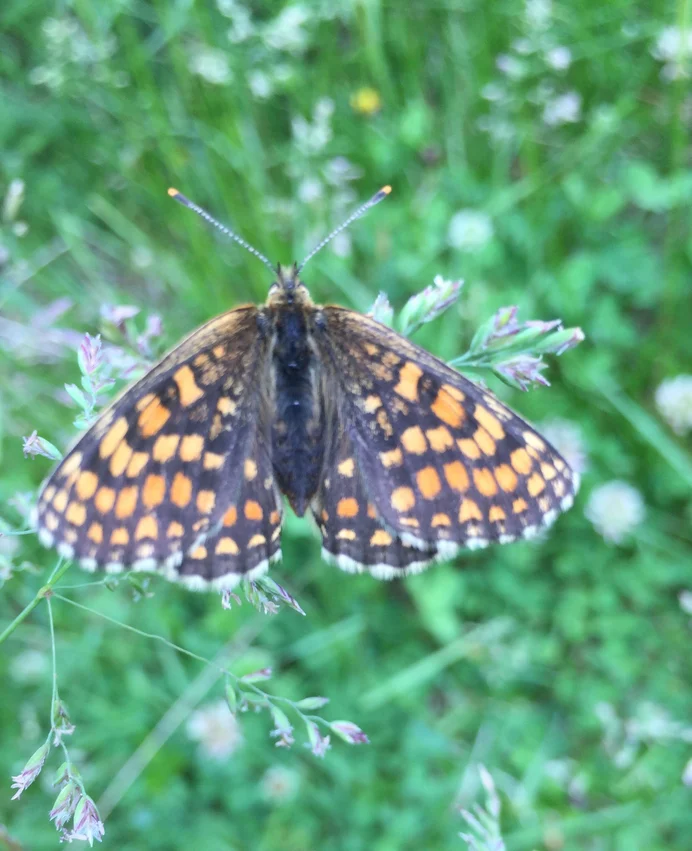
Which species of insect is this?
Melitaea diamina
